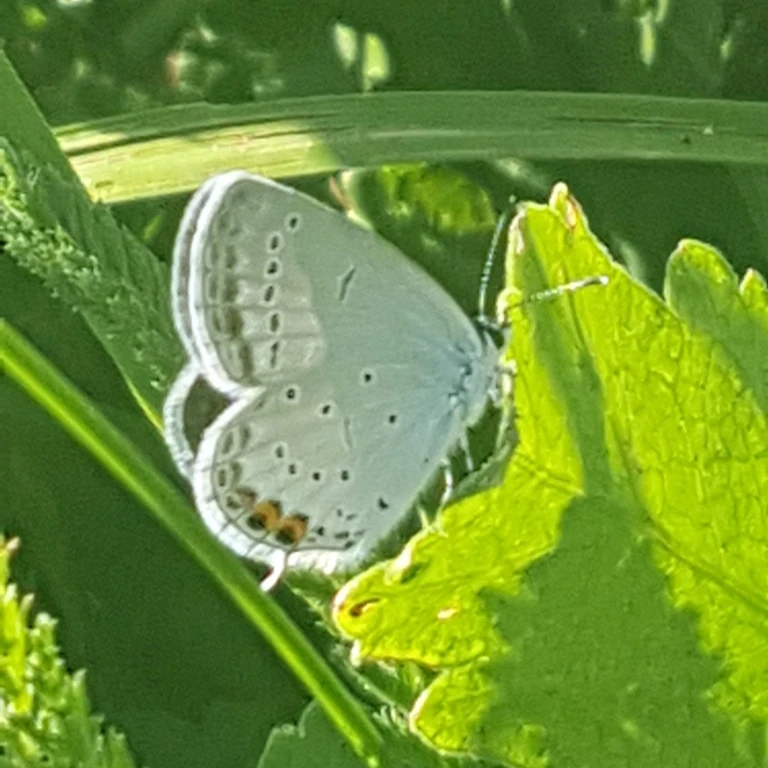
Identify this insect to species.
Cupido argiades (also Elkalyce argiades)
